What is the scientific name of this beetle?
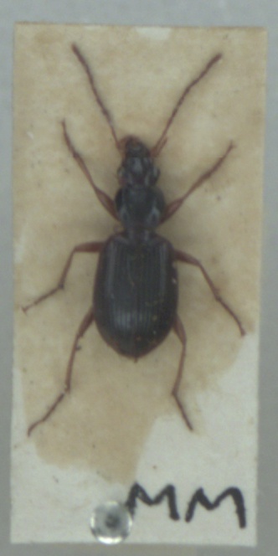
Paranchus albipes
